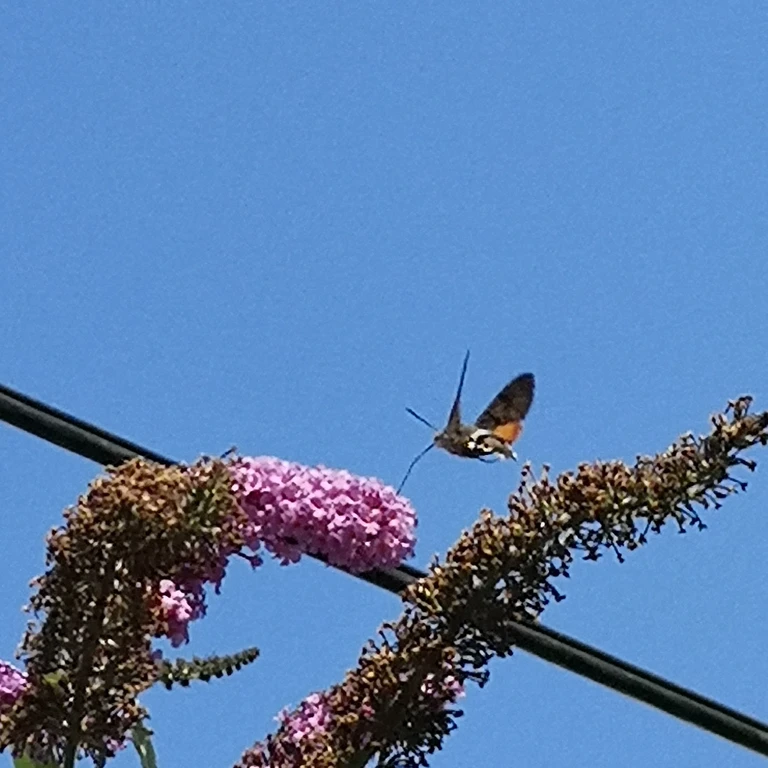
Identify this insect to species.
Macroglossum stellatarum
